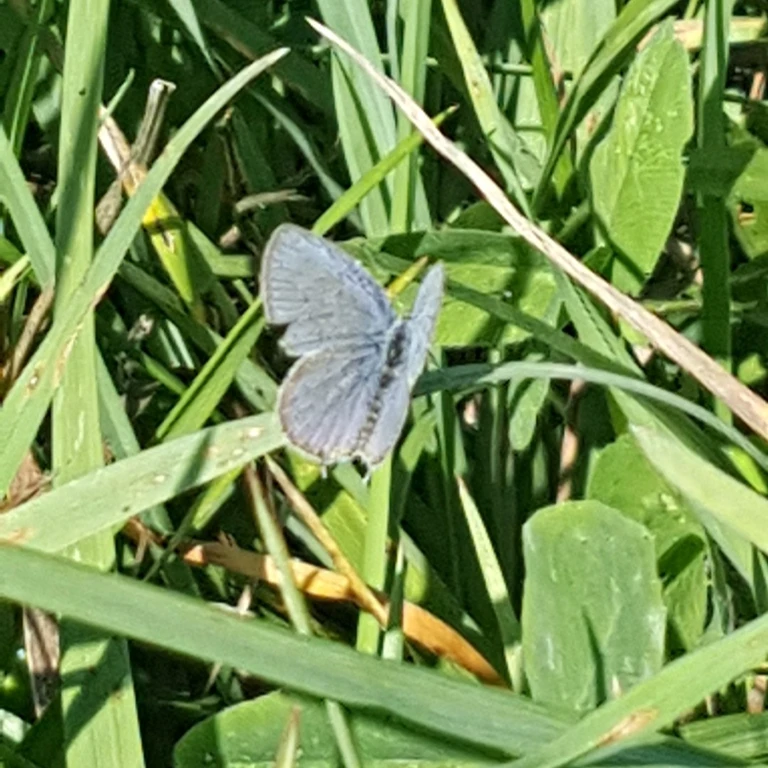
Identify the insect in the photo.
Cupido argiades (also Elkalyce argiades)
